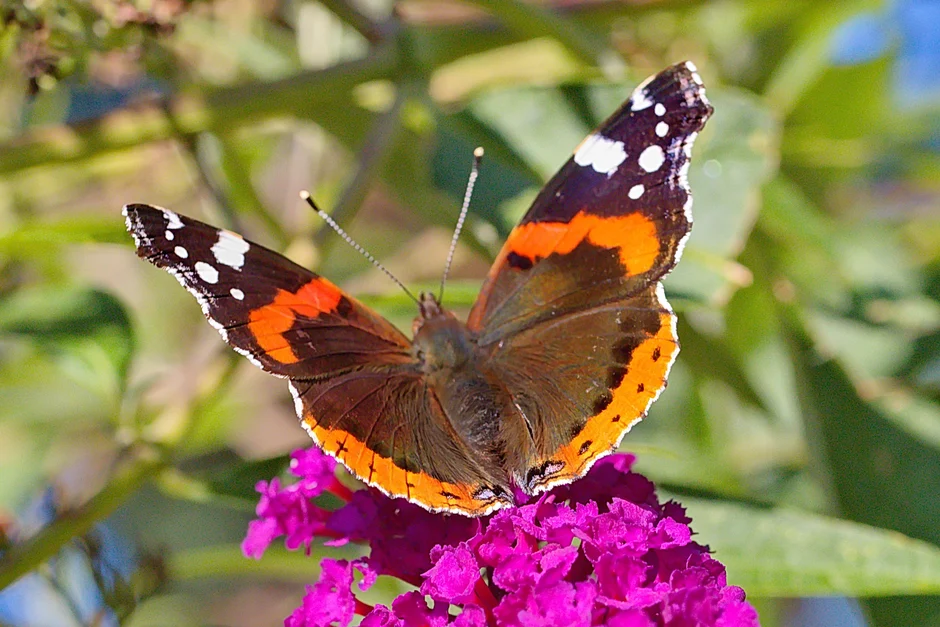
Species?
Vanessa atalanta
